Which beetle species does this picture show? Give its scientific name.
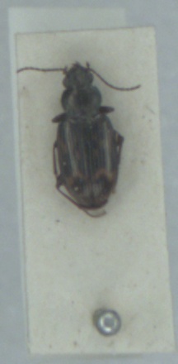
Bembidion varium
